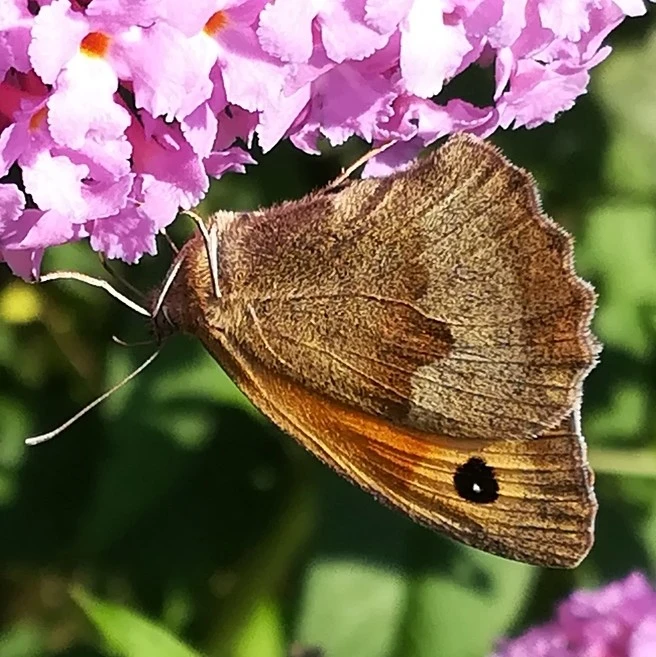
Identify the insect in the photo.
Maniola jurtina
